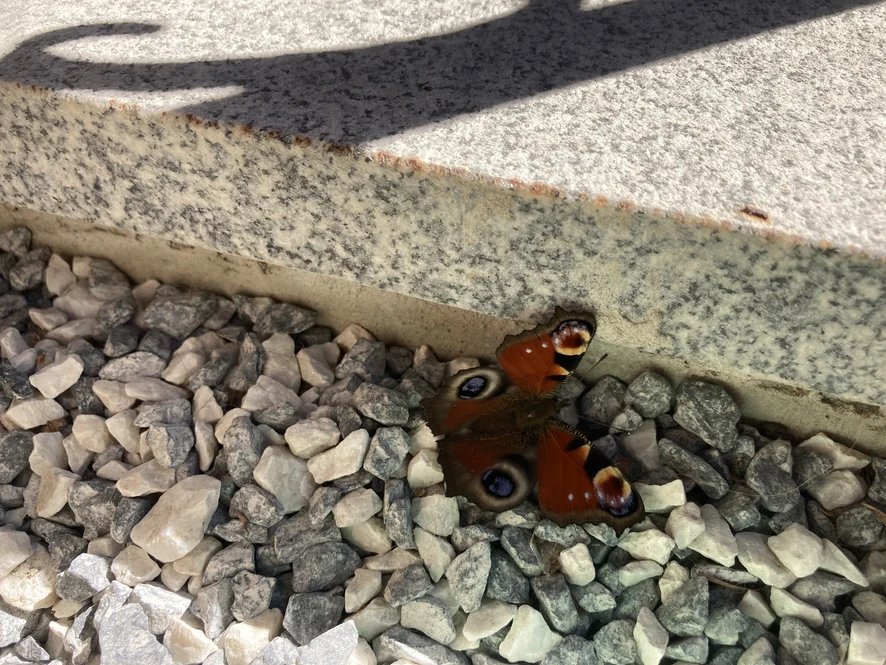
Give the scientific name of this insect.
Aglais io
